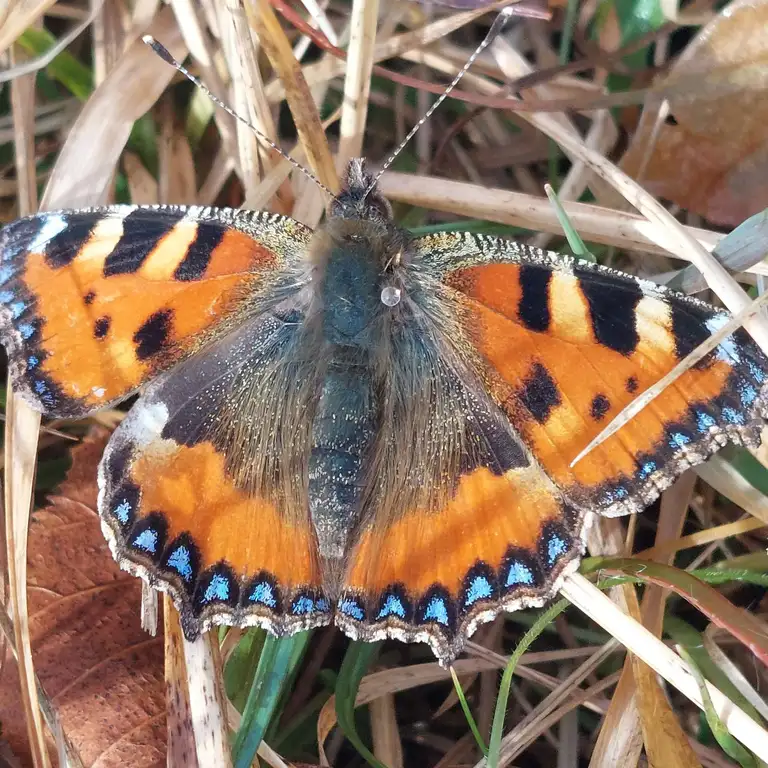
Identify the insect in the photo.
Aglais urticae
